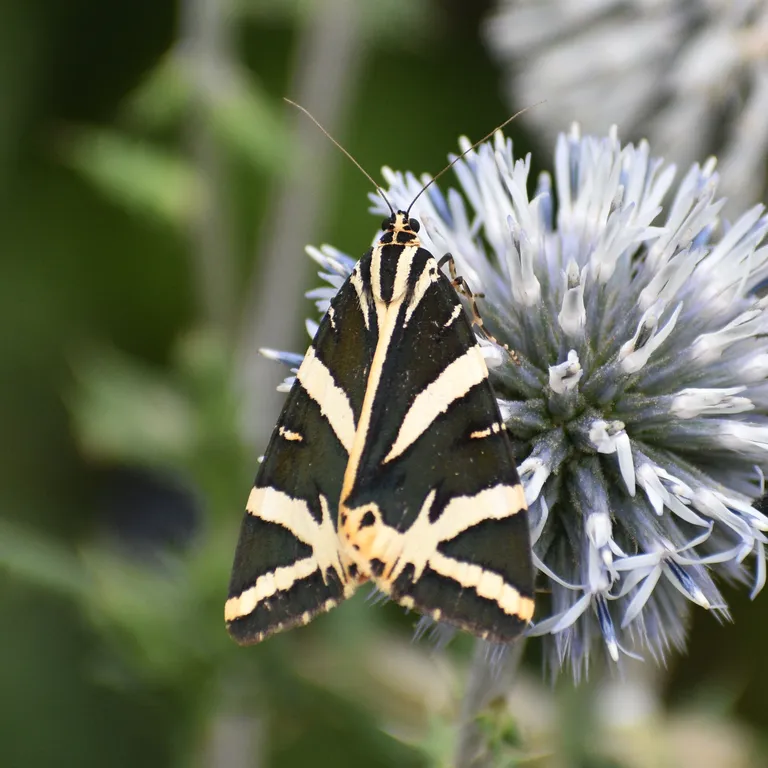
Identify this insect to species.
Euplagia quadripunctaria
